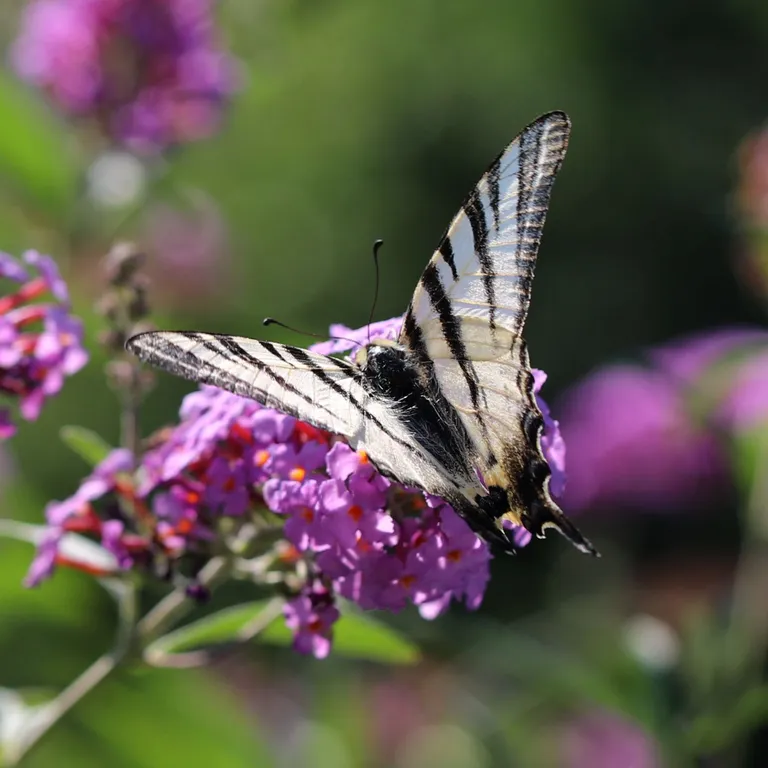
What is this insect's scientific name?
Iphiclides podalirius
